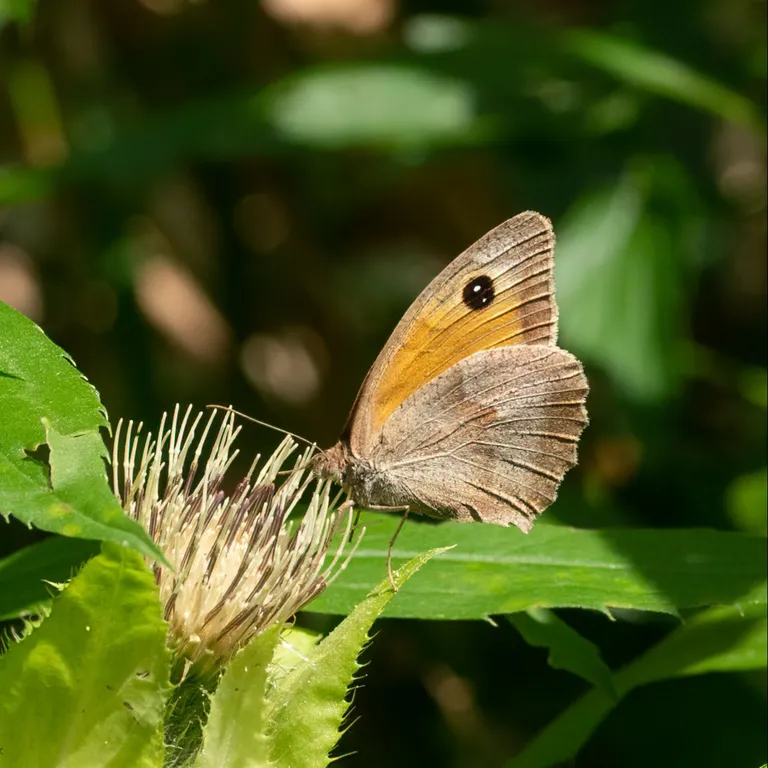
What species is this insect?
Maniola jurtina
